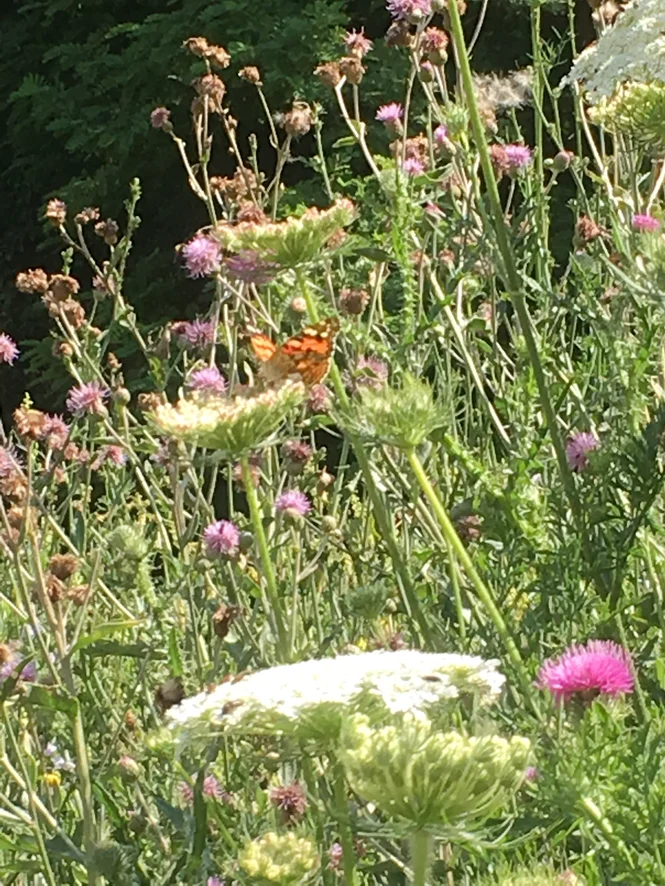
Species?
Vanessa cardui
